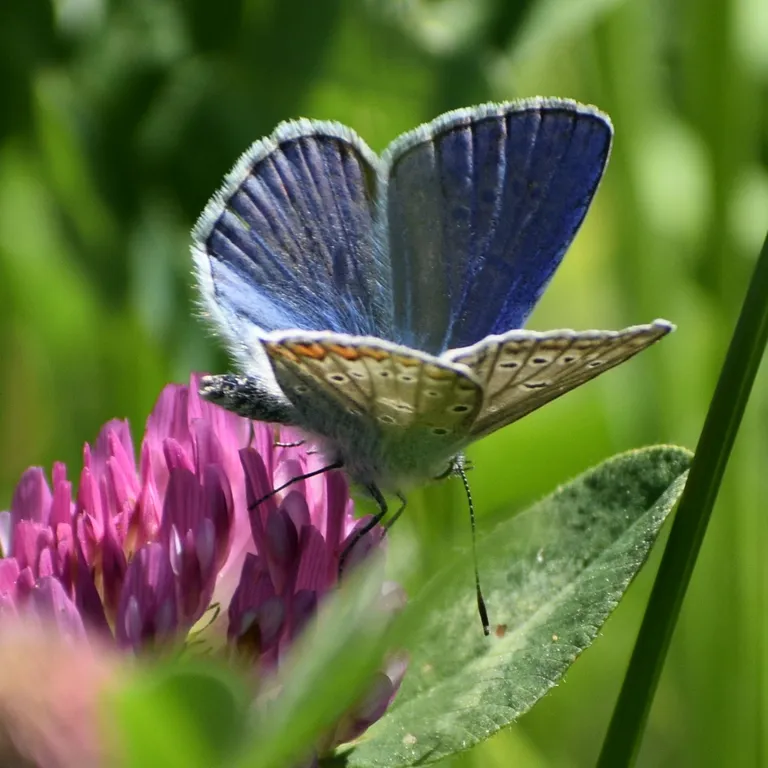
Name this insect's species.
Polyommatus icarus
